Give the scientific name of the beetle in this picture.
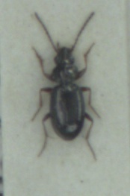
Bembidion lampros
